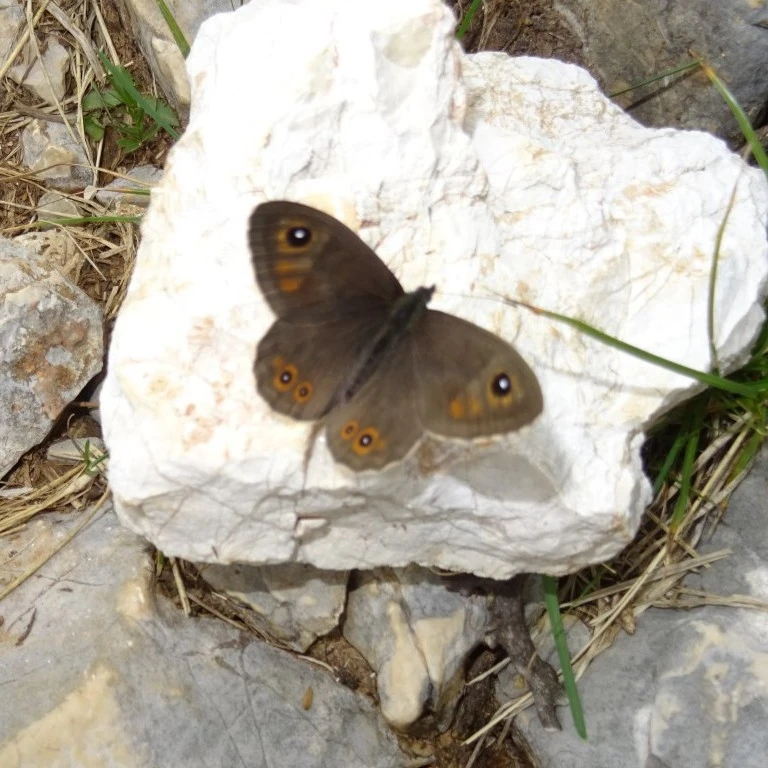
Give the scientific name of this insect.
Lasiommata maera (also Pararge maera)
